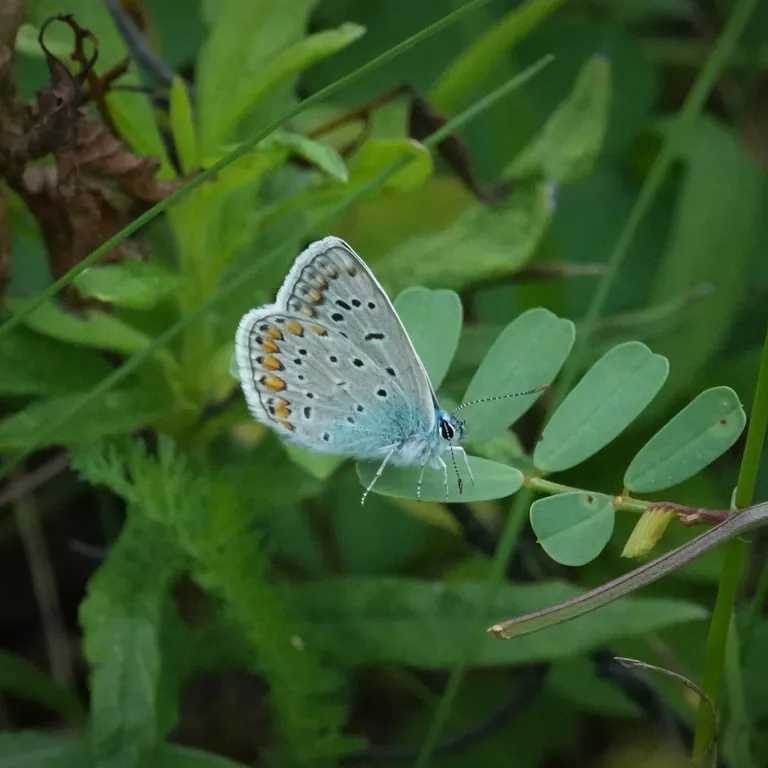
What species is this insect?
Polyommatus icarus
